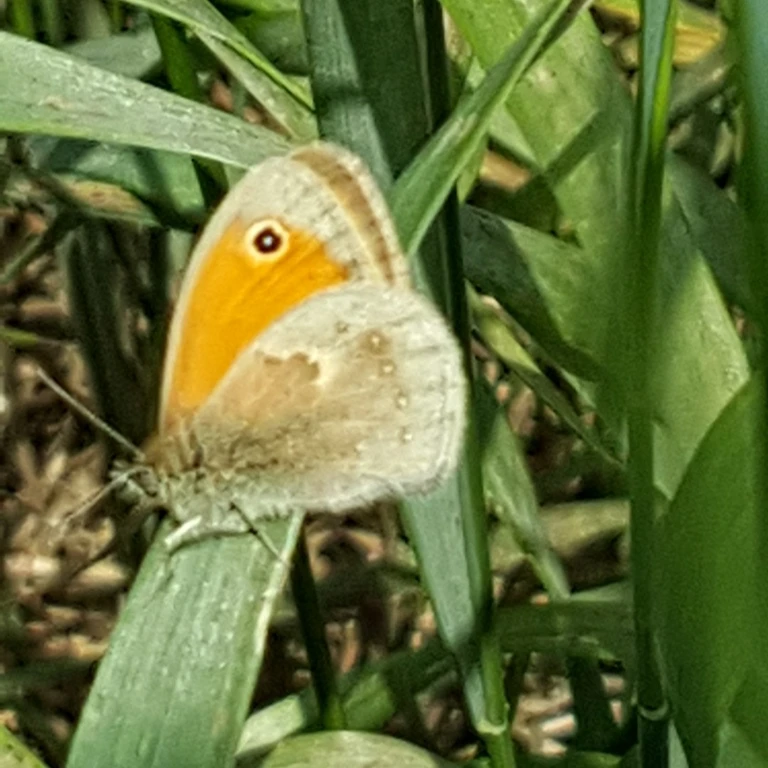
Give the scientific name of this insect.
Coenonympha pamphilus
